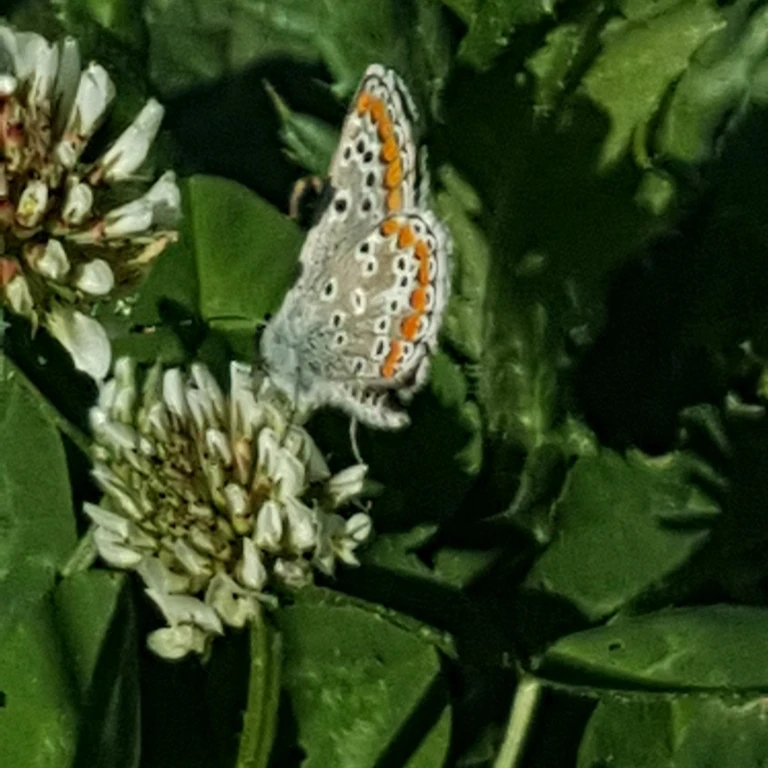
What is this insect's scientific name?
Aricia agestis/artaxerxes
